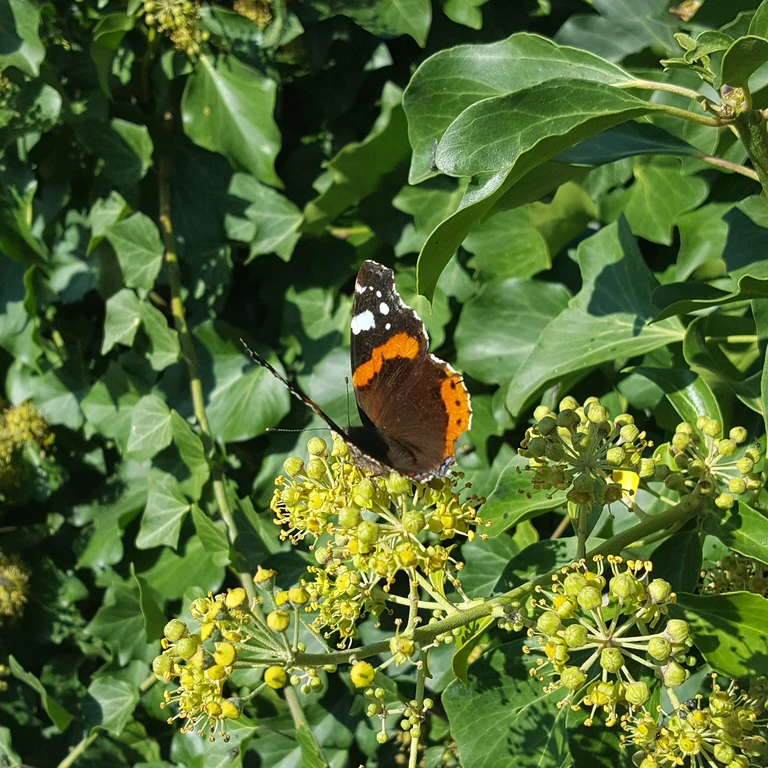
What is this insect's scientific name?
Vanessa atalanta
